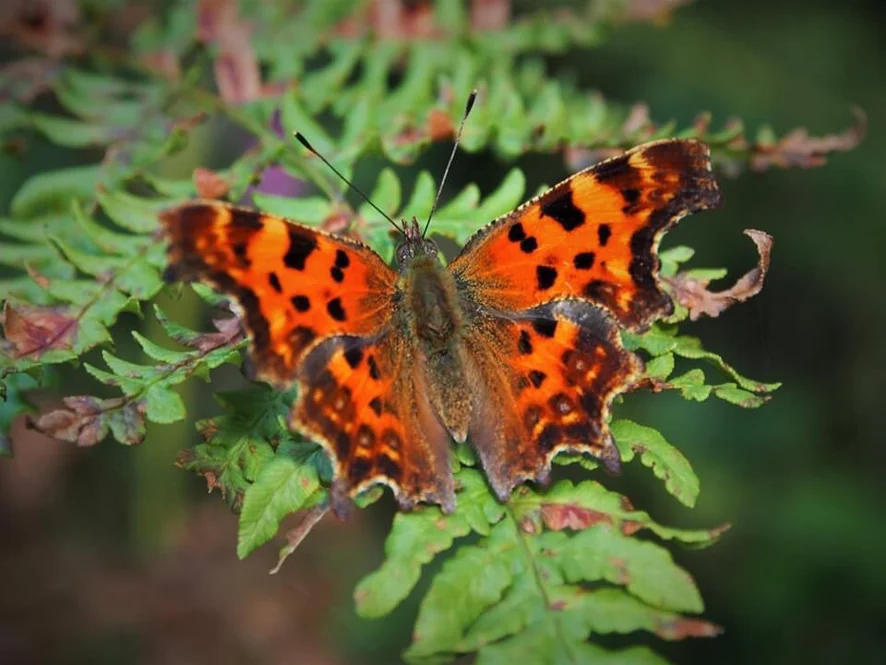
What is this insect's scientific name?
Polygonia c-album
